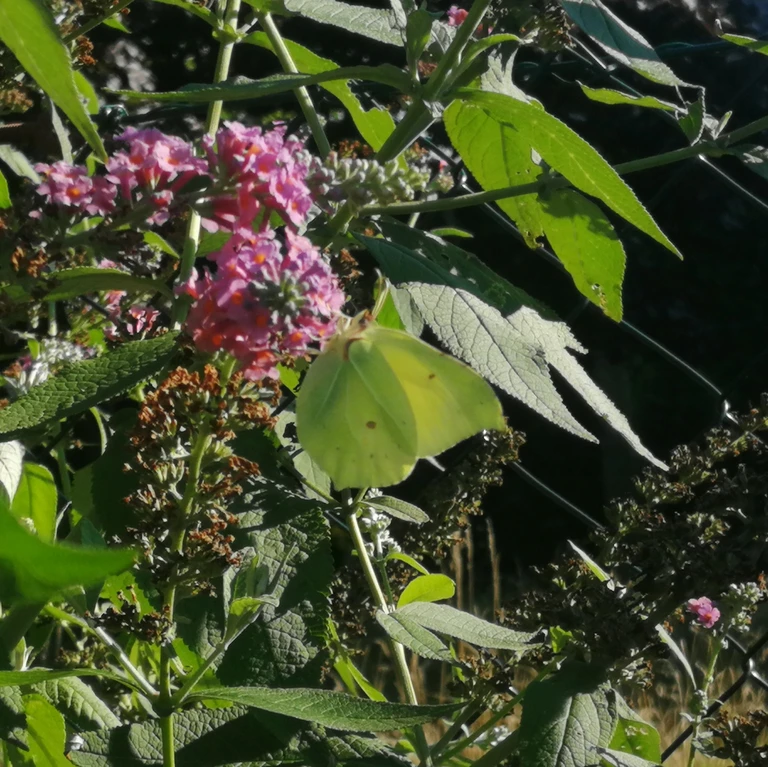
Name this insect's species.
Gonepteryx rhamni
